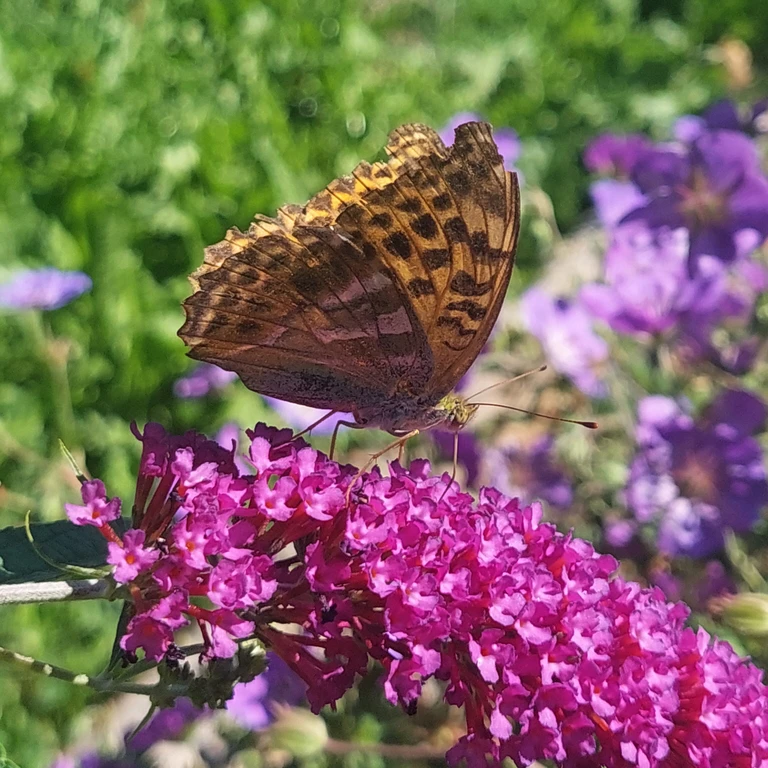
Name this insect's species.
Argynnis paphia
